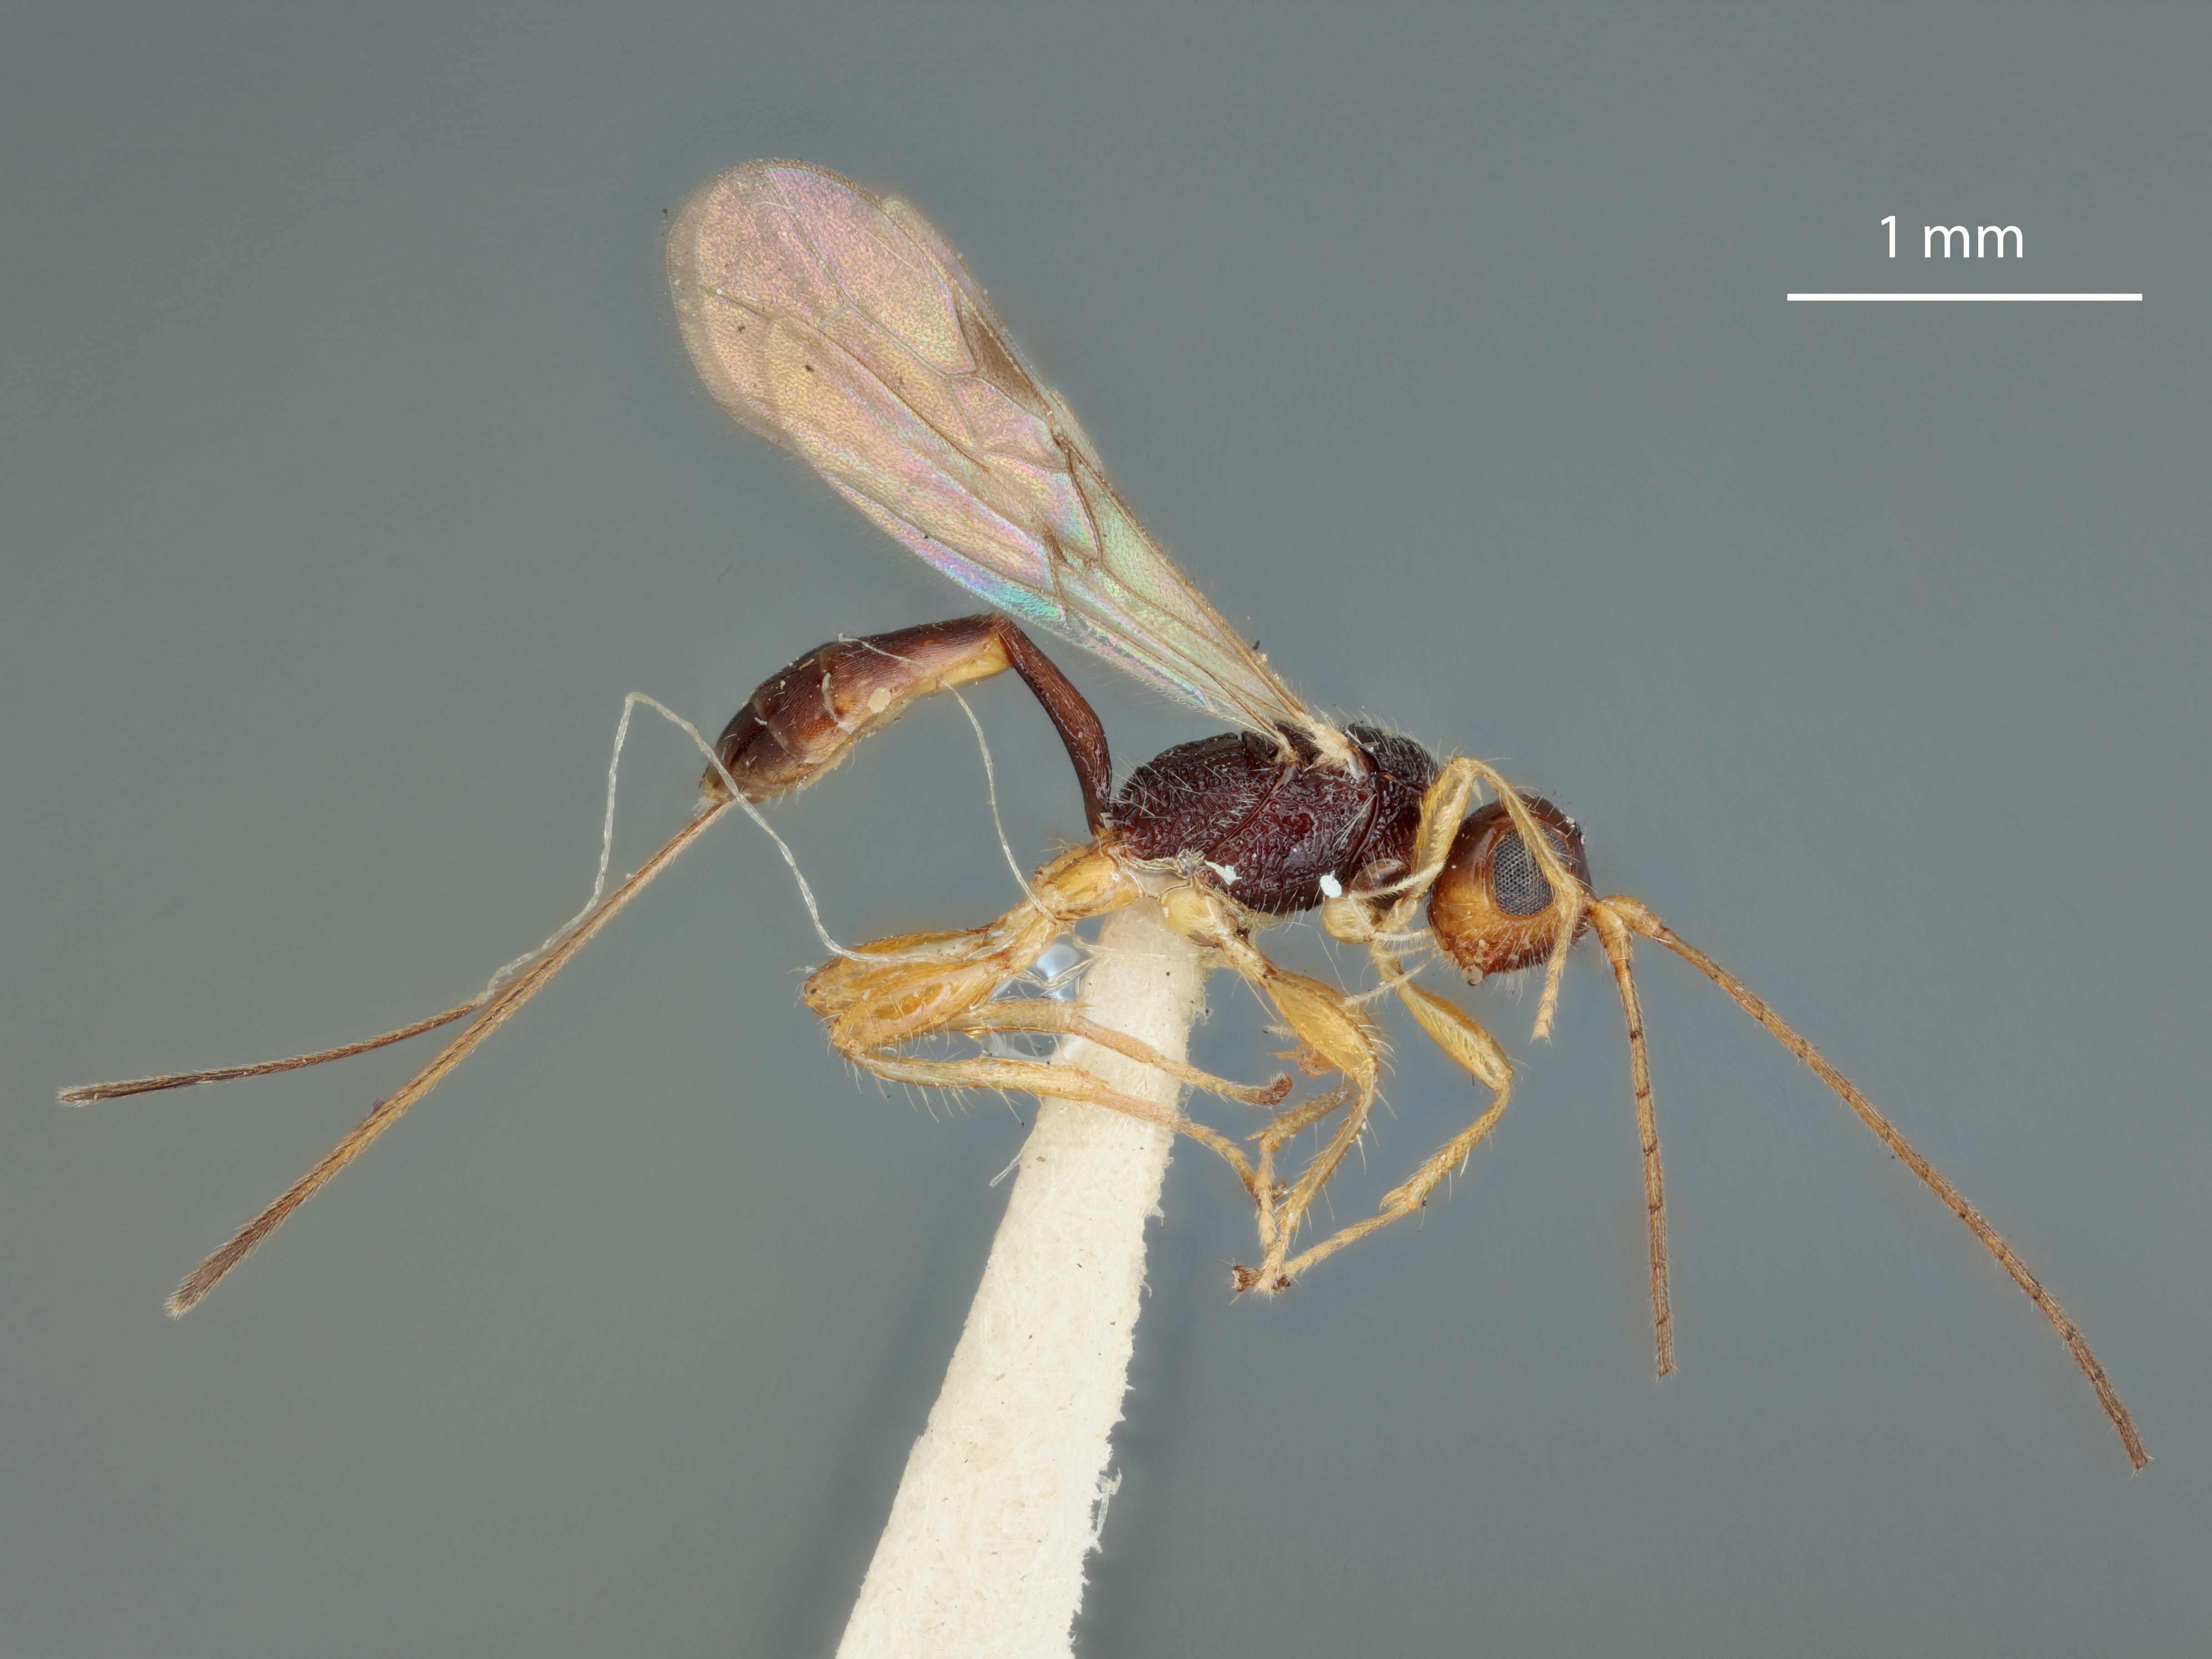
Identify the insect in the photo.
Spathius striaticeps
